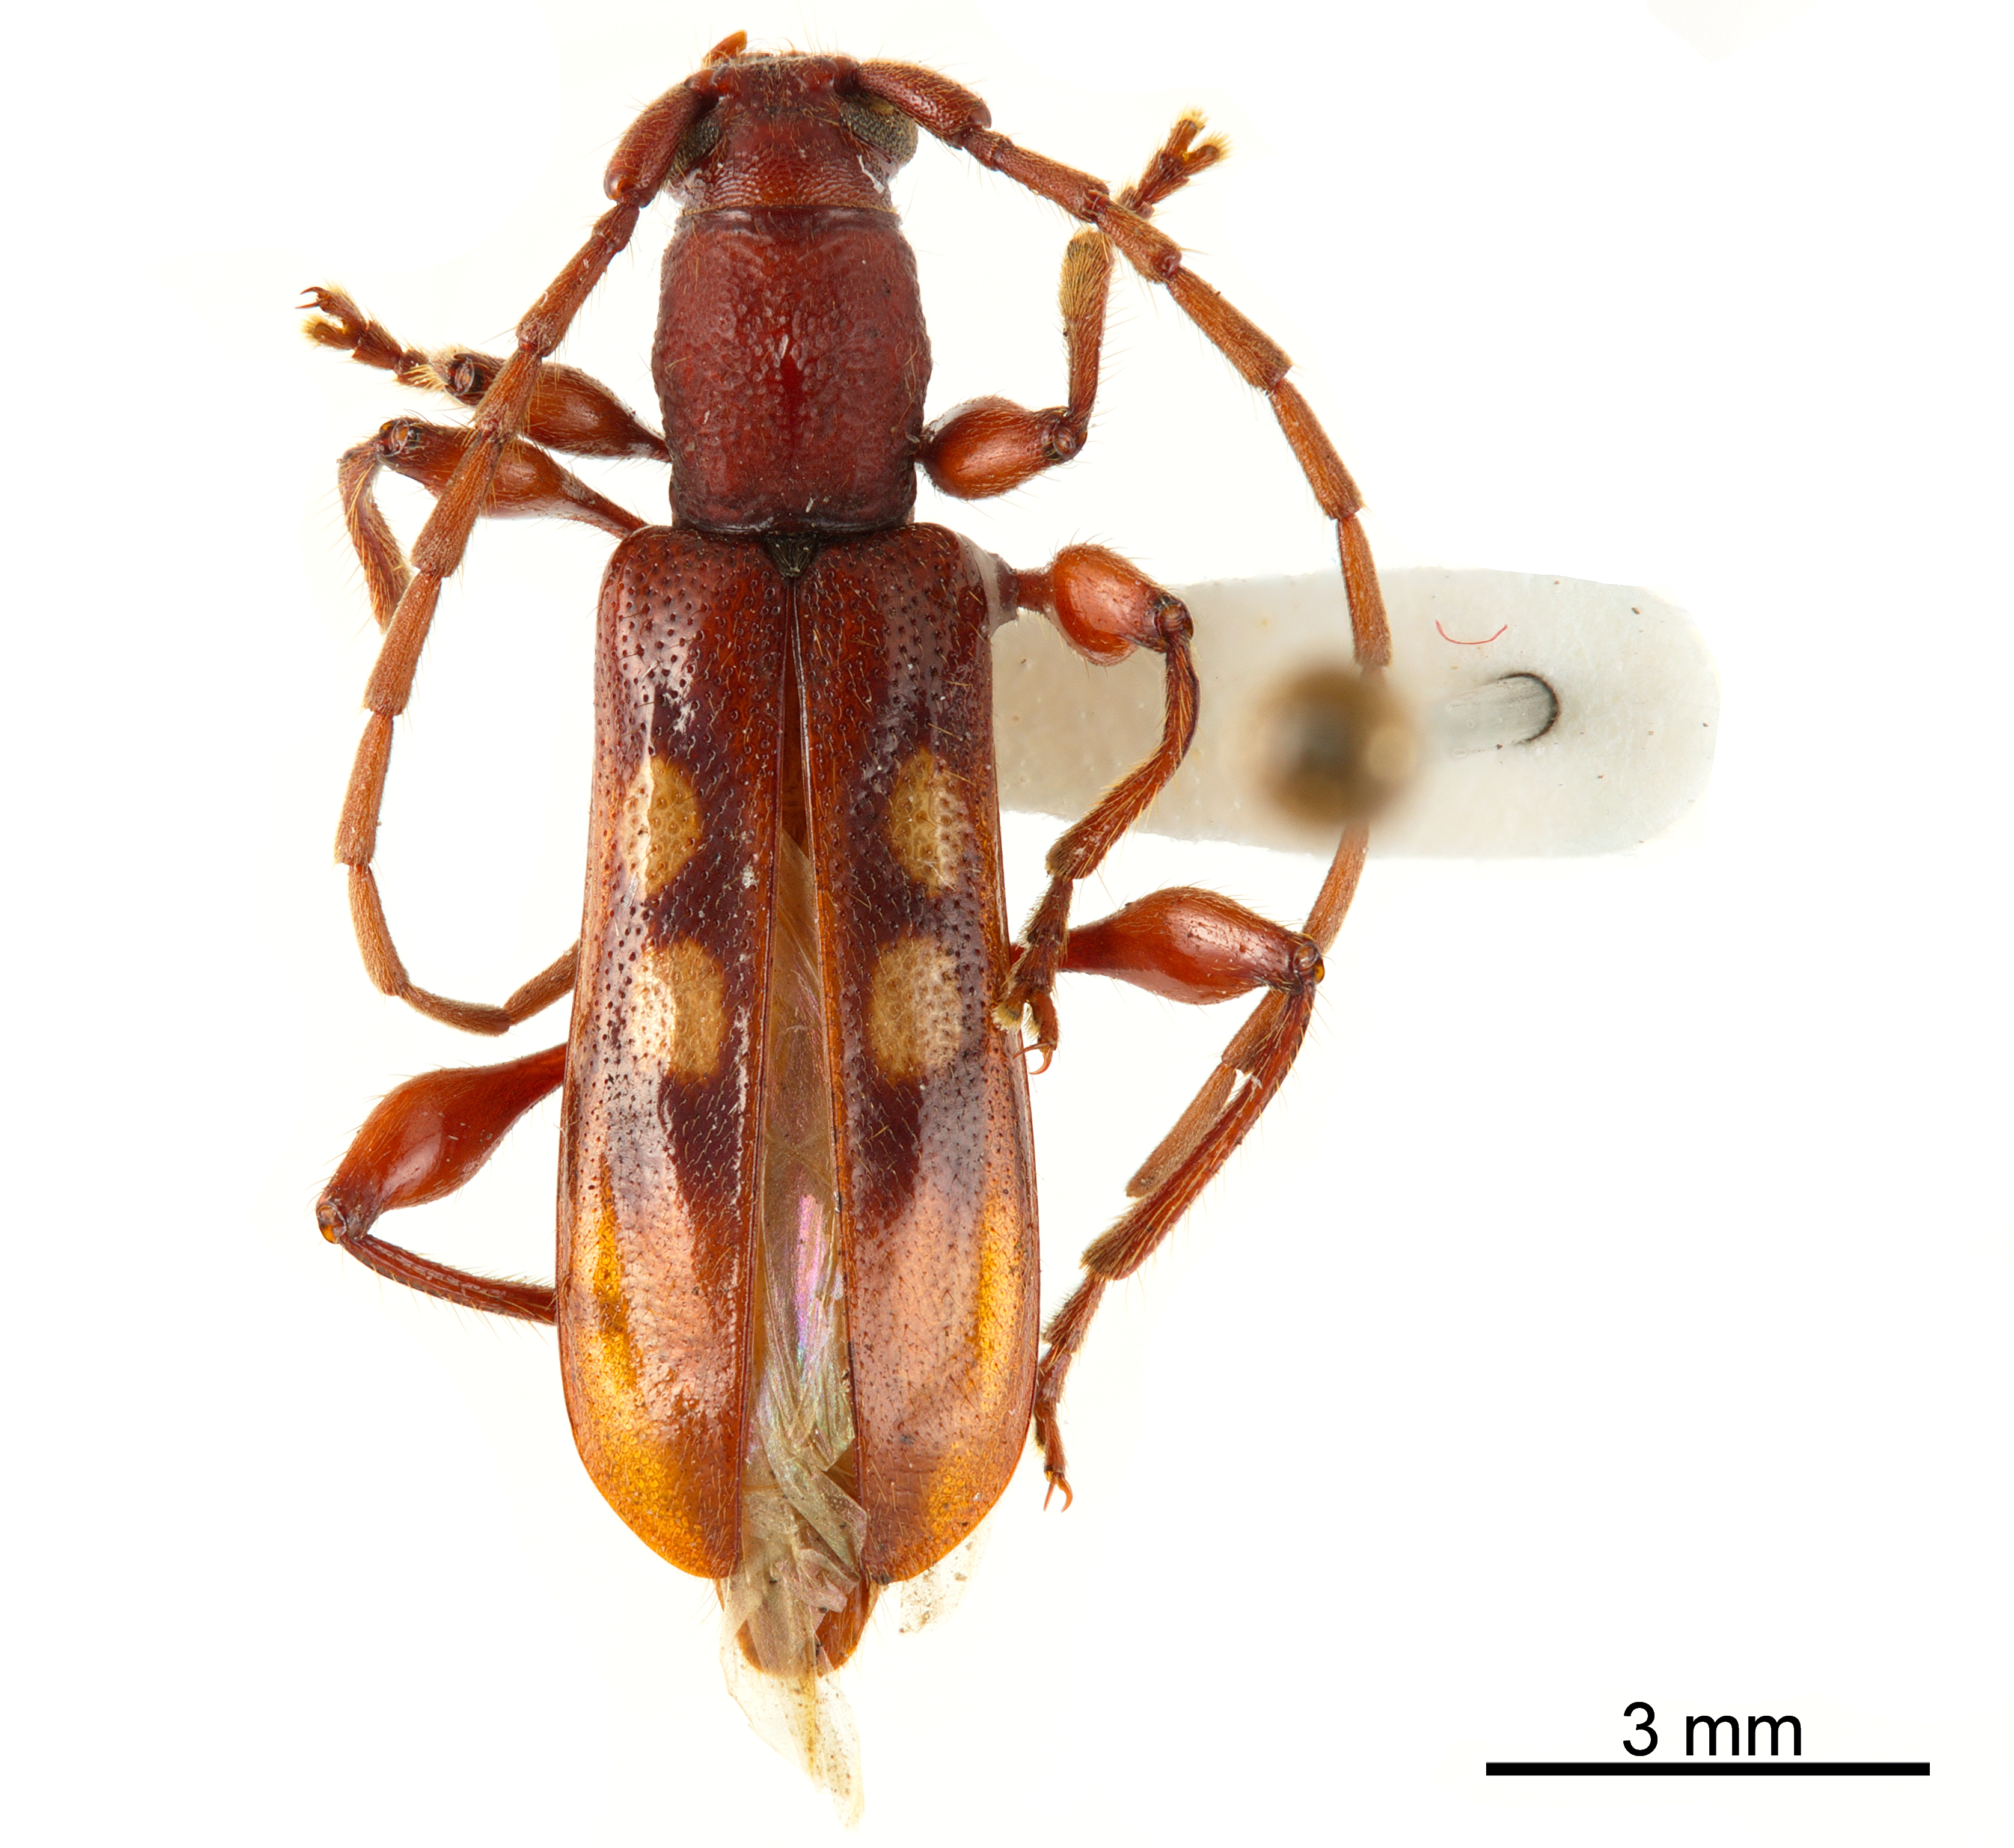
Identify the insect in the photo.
Stenygrinum quadrinotatum
